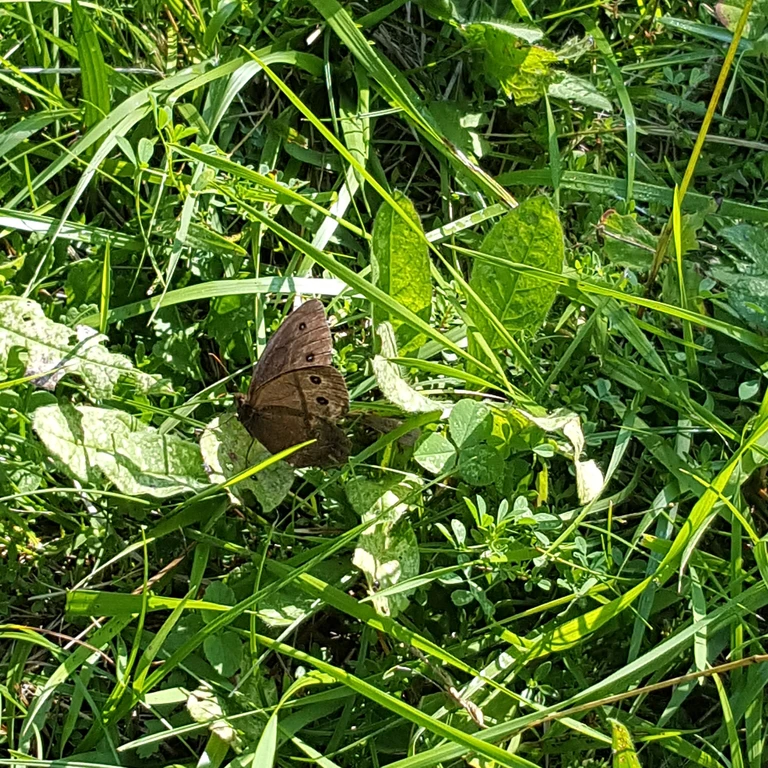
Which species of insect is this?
Minois dryas
